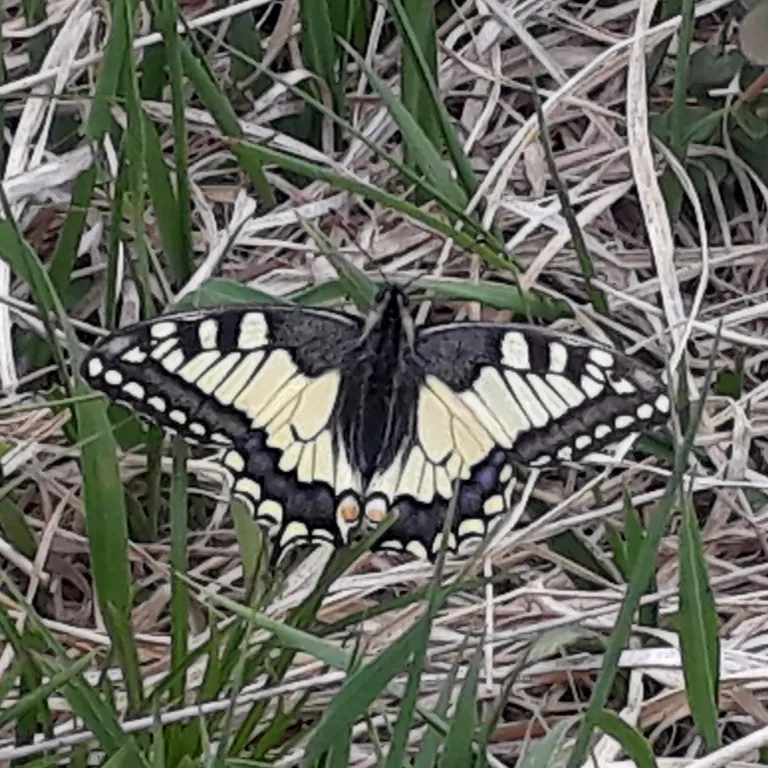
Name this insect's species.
Papilio machaon
